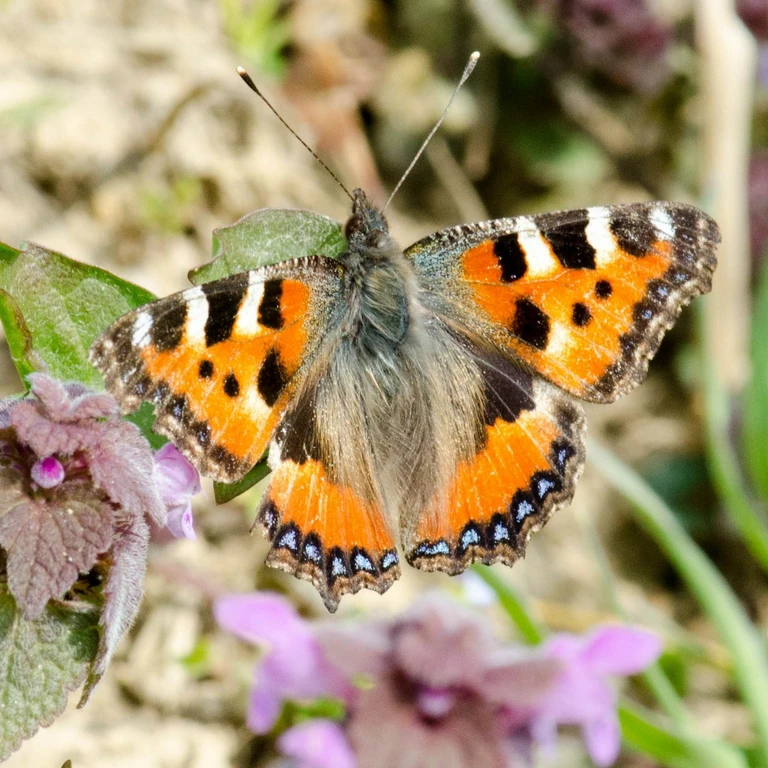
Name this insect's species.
Aglais urticae
